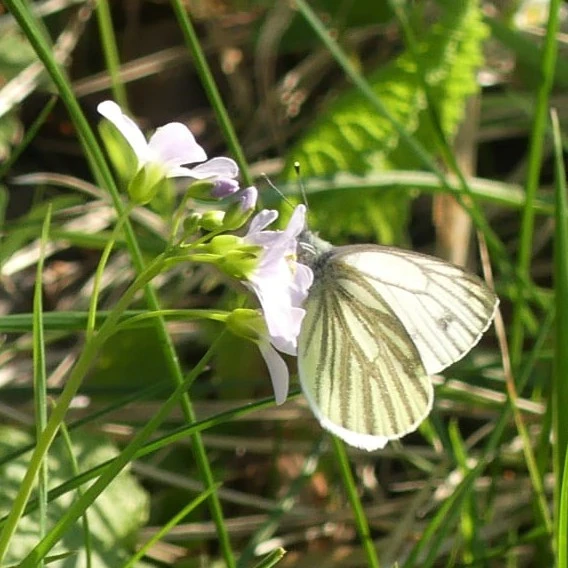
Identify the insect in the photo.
Pieris napi
